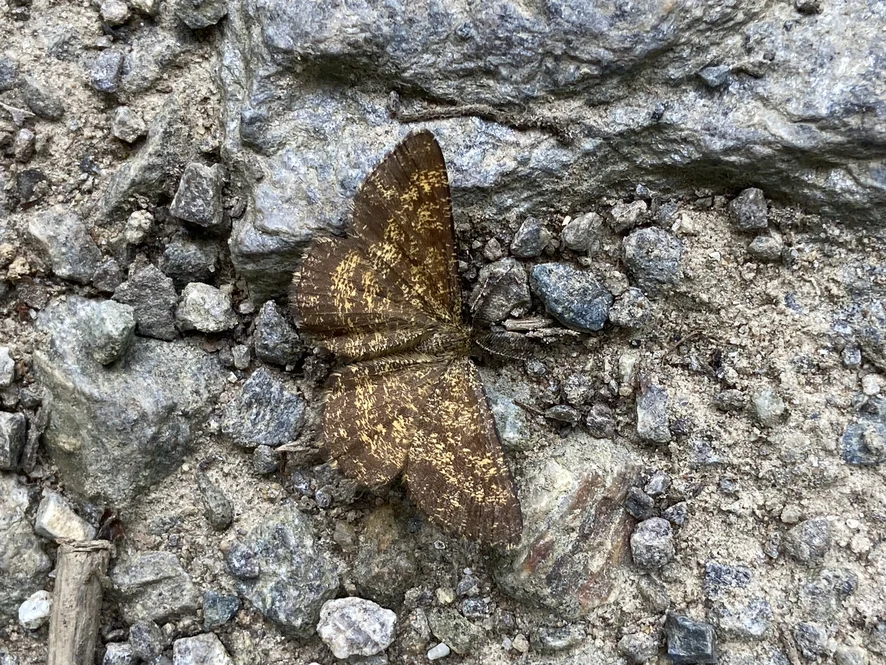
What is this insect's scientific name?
Ematurga atomaria
